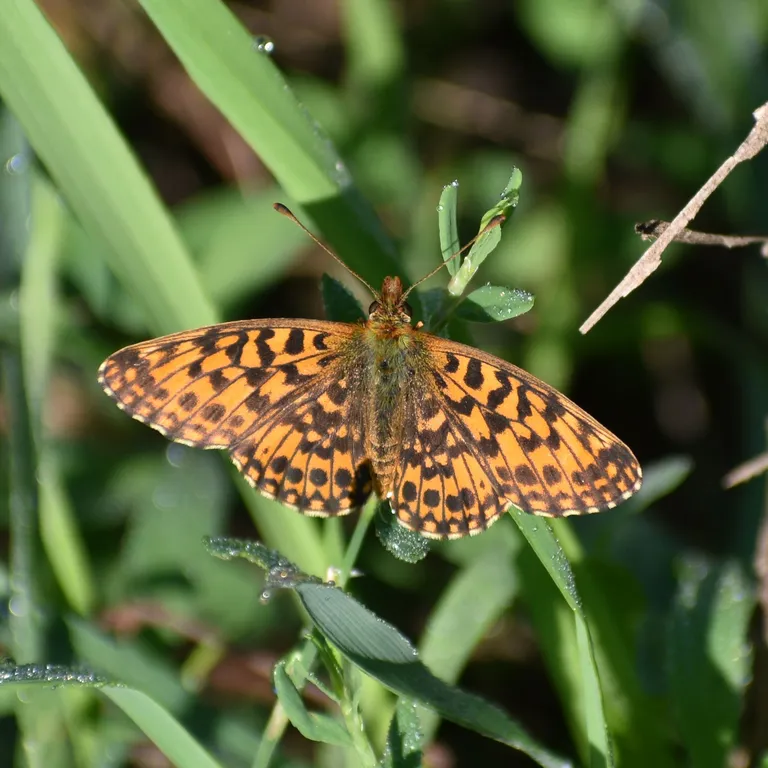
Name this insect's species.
Boloria dia
